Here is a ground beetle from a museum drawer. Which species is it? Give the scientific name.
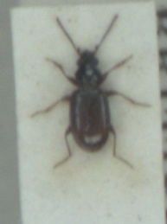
Bembidion normannum
